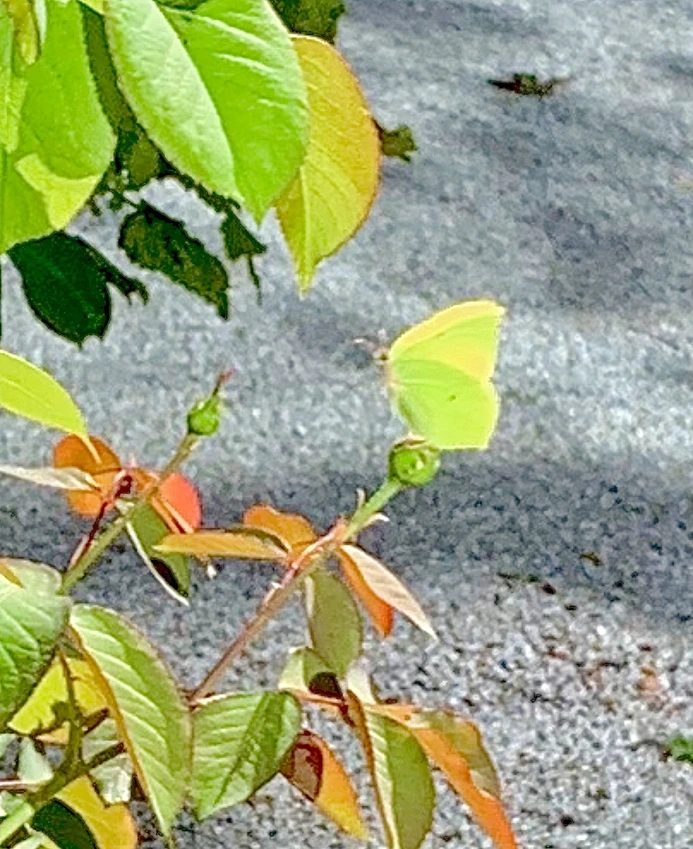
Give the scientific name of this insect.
Gonepteryx rhamni
